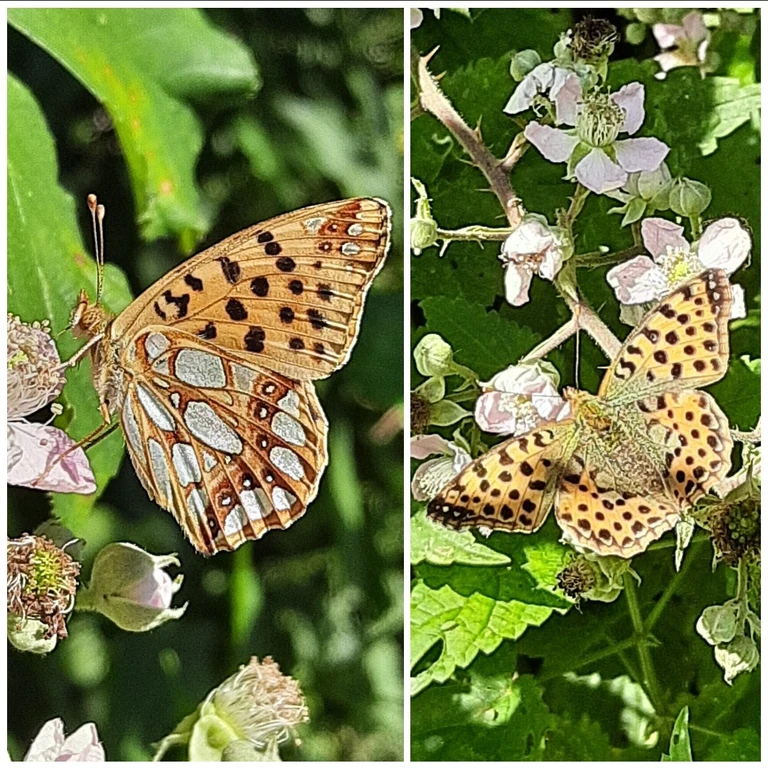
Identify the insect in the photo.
Issoria lathonia
